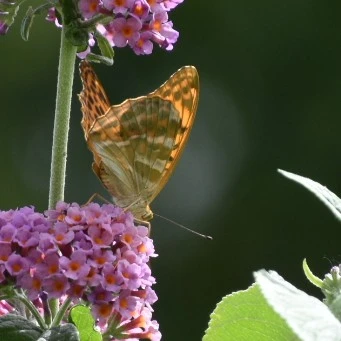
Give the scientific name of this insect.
Argynnis paphia
